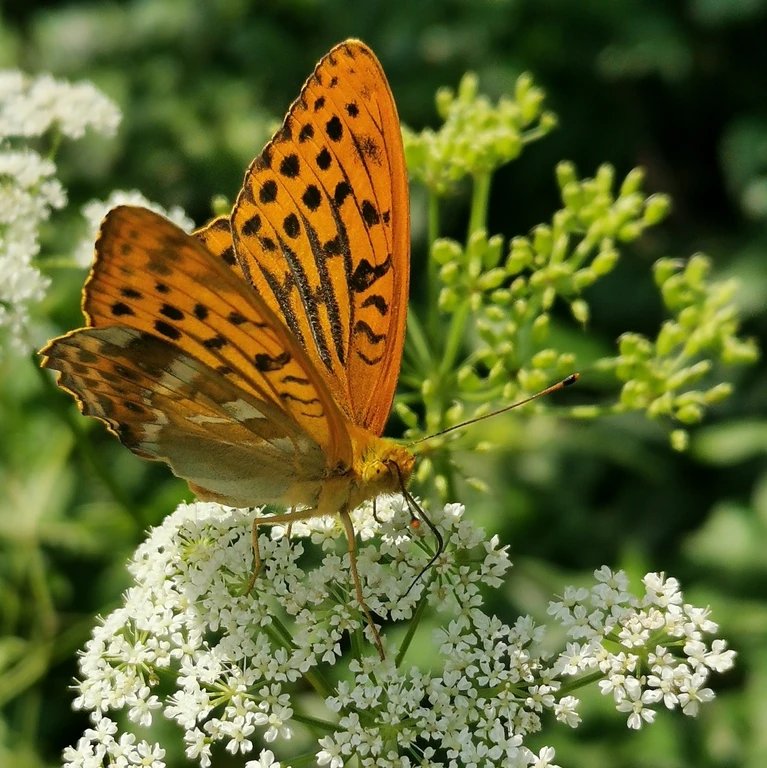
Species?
Argynnis paphia
